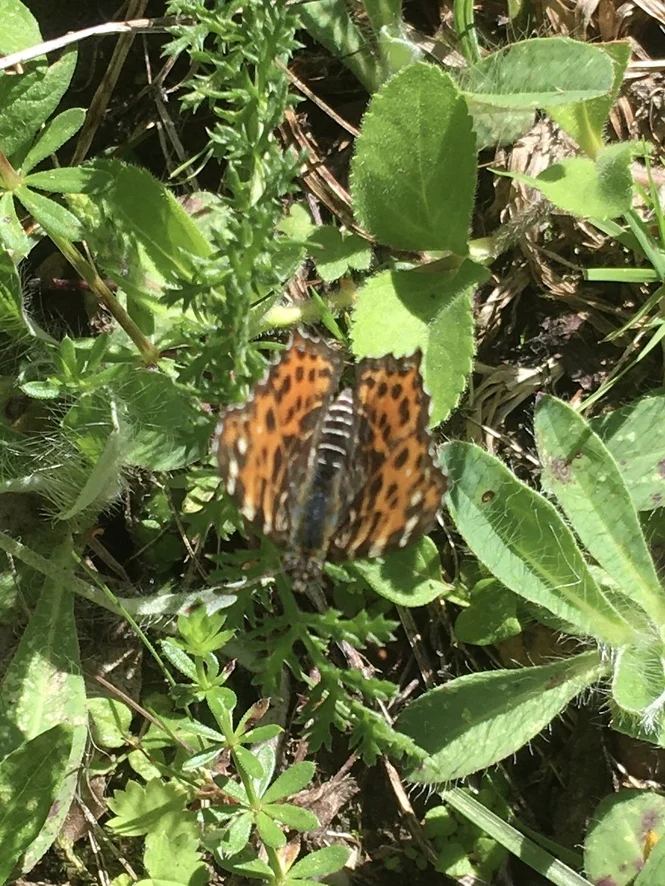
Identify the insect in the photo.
Araschnia levana
